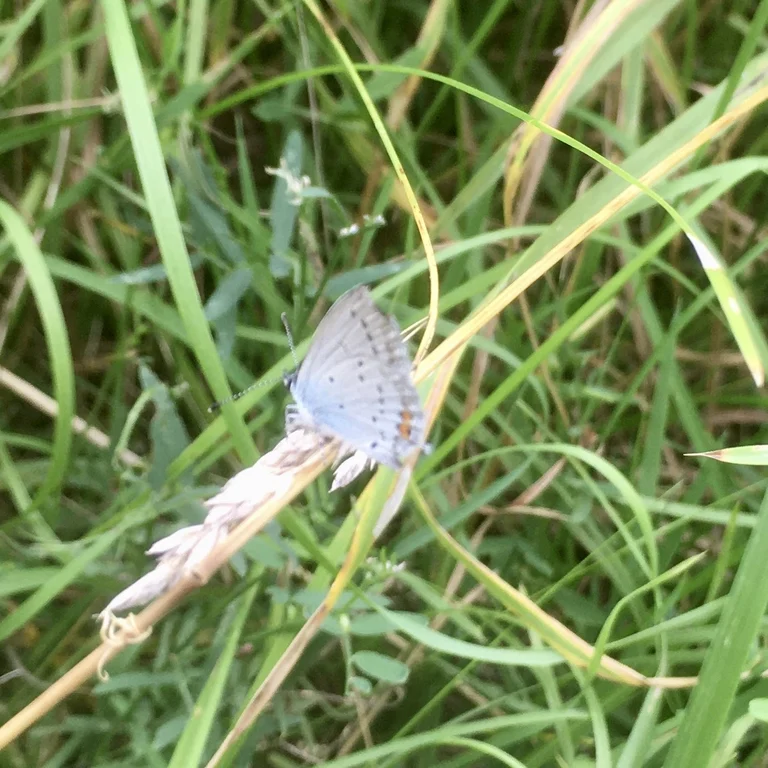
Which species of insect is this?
Cupido argiades (also Elkalyce argiades)
